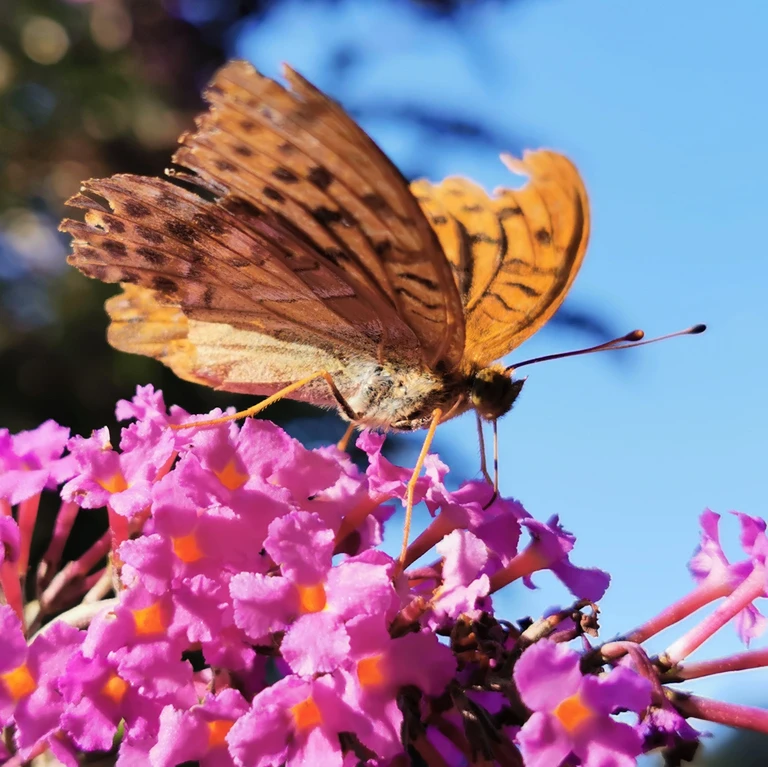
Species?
Argynnis paphia
